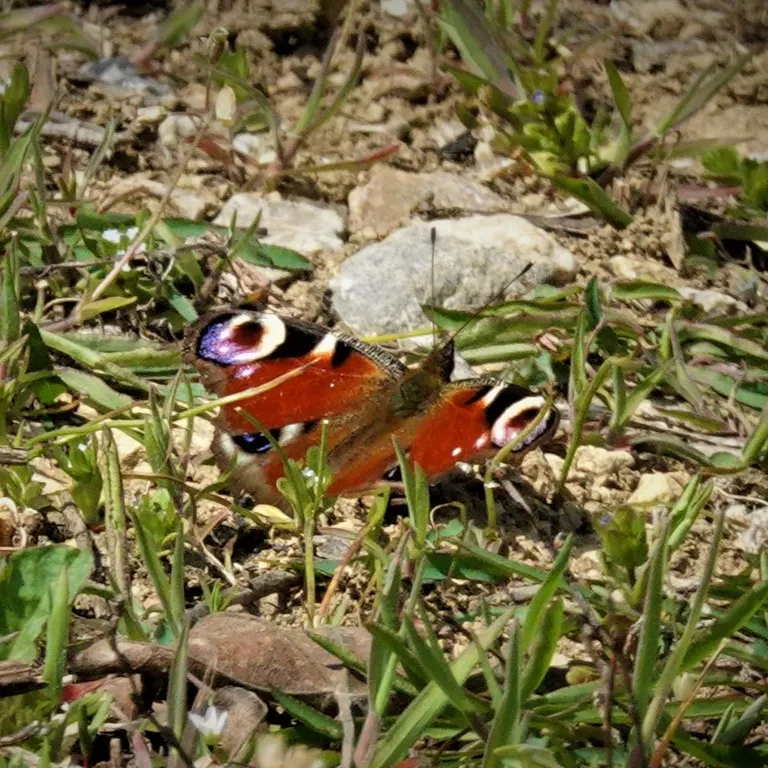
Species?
Aglais io
